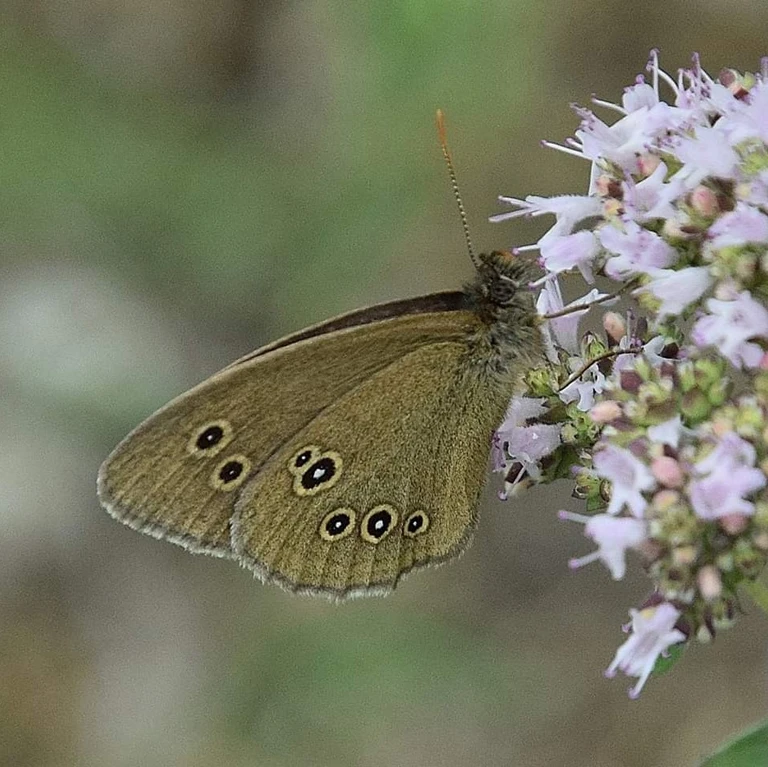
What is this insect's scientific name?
Aphantopus hyperantus
